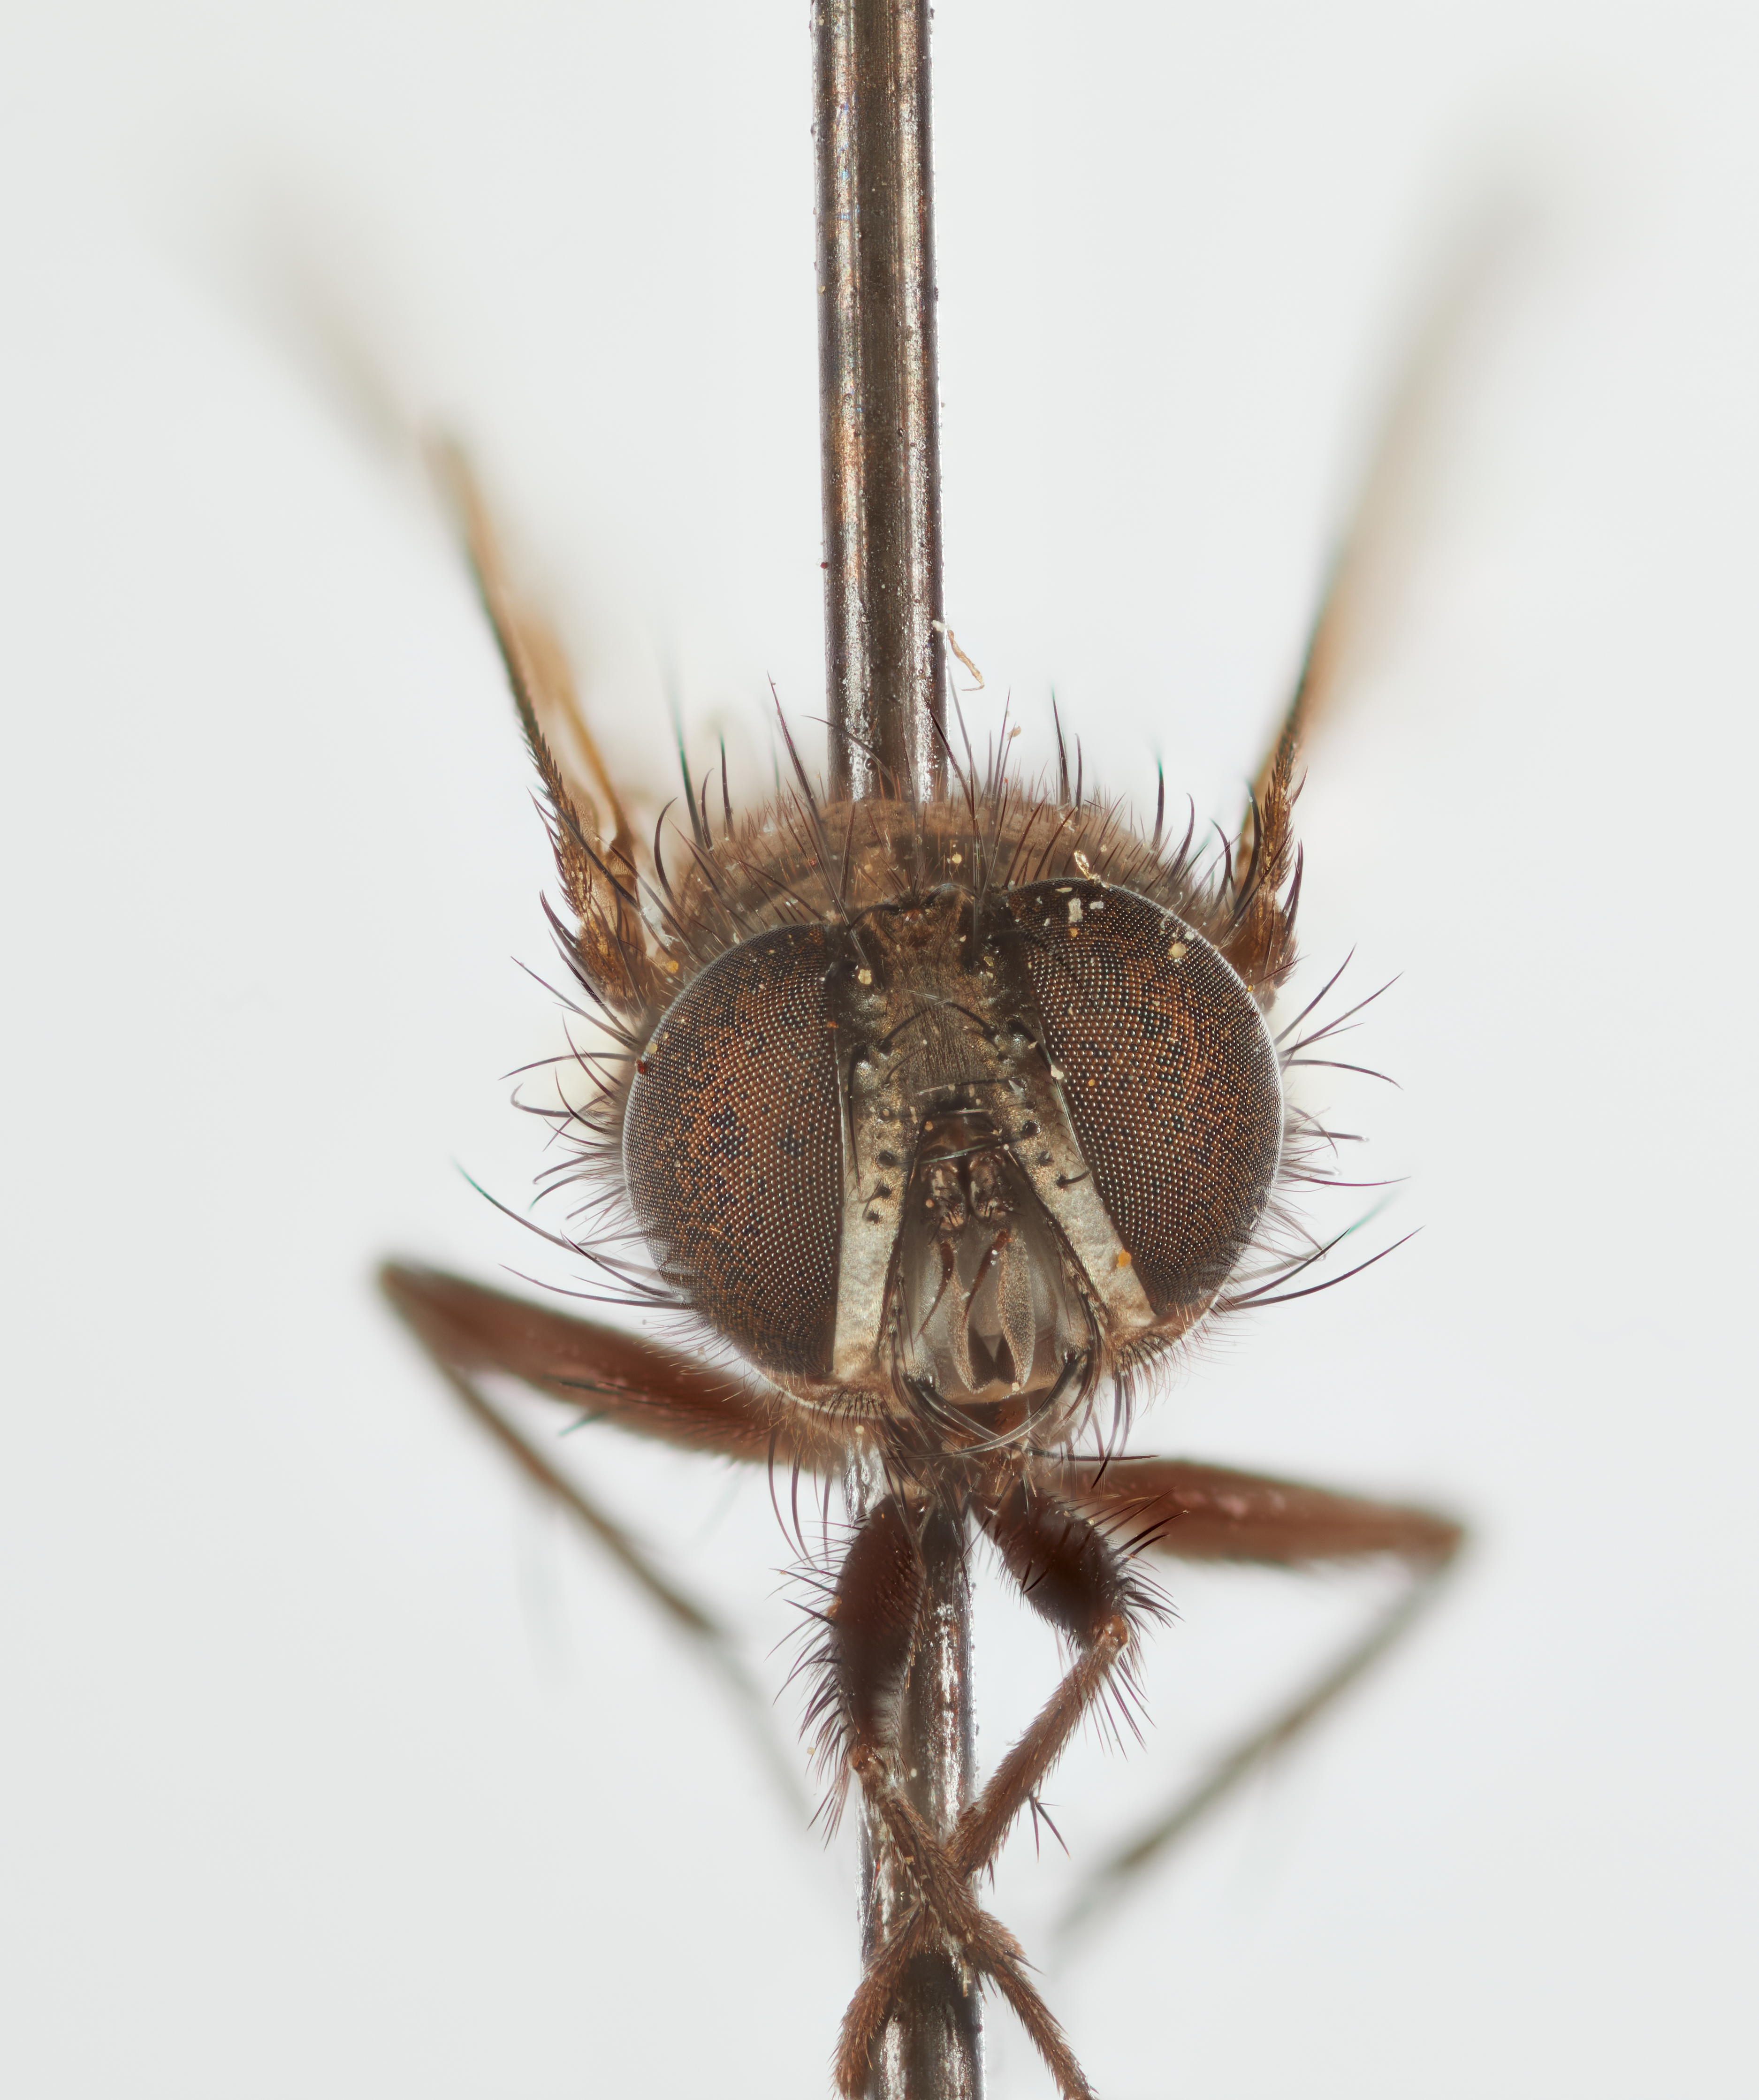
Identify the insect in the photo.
Didymops yahuarmayensis
